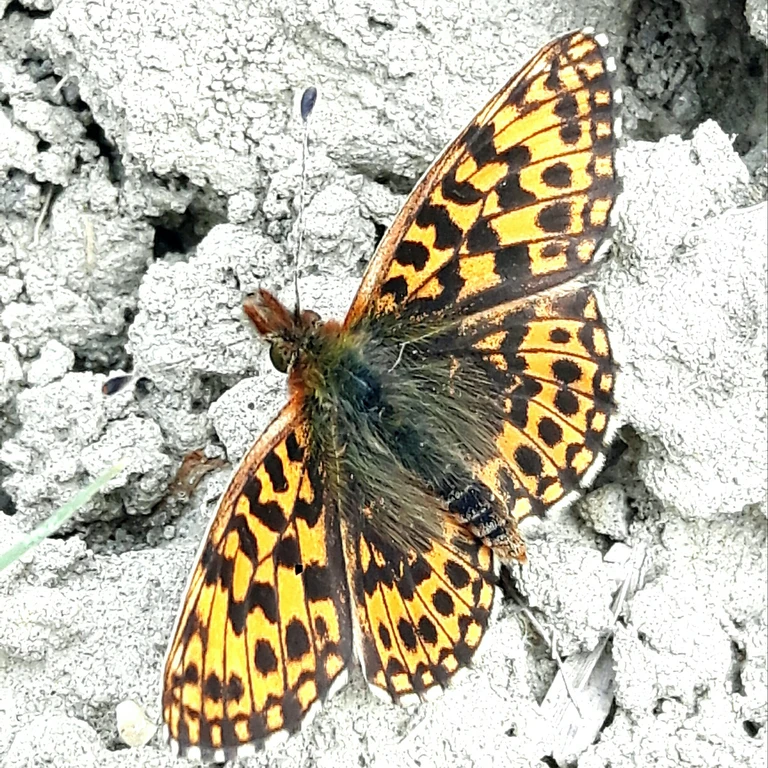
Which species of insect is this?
Boloria dia
